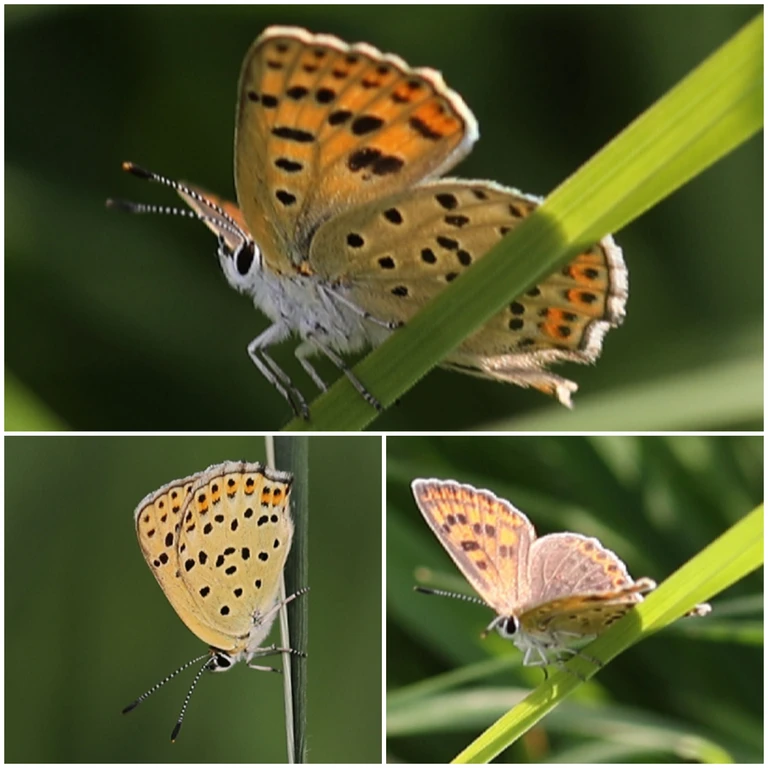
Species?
Lycaena tityrus (also Loweia tityrus)
